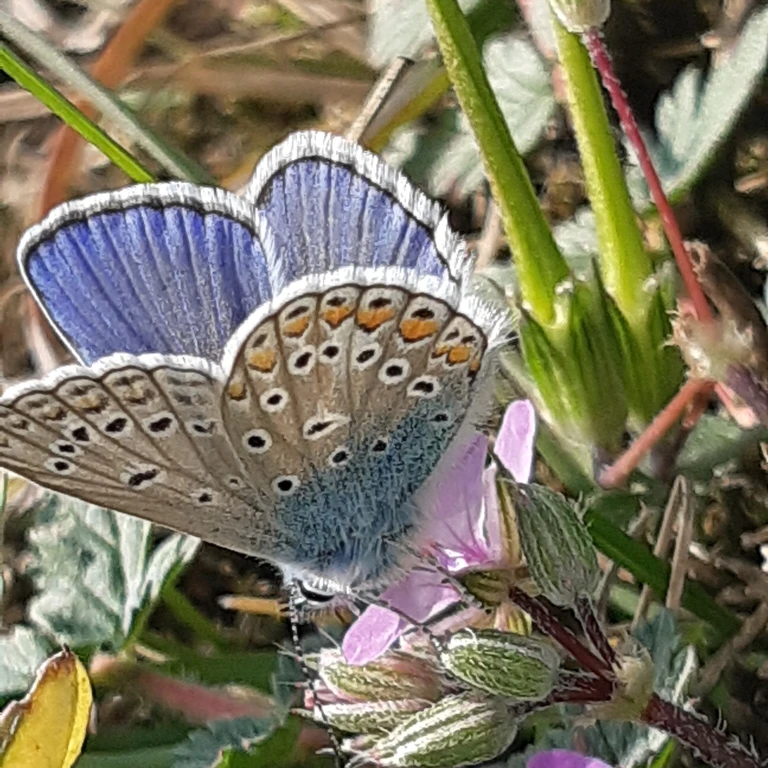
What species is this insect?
Polyommatus icarus
